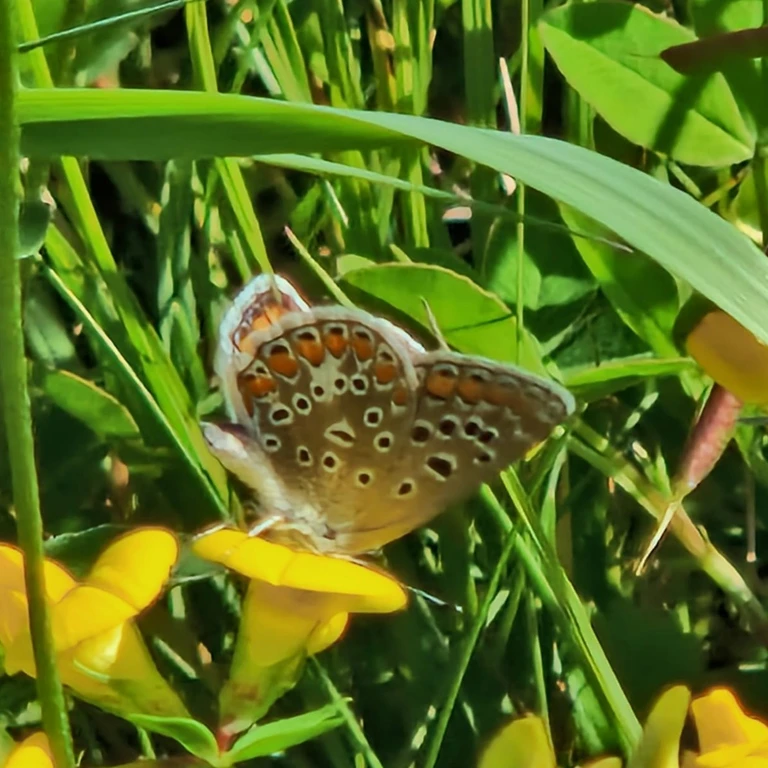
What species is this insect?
Polyommatus icarus
